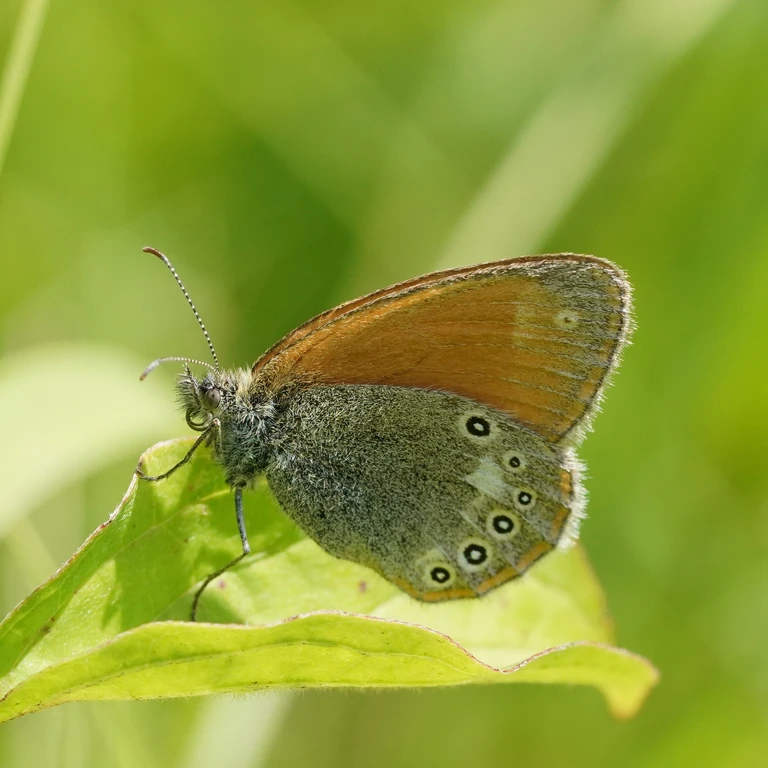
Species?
Coenonympha glycerion (also Coenonympha iphis)
